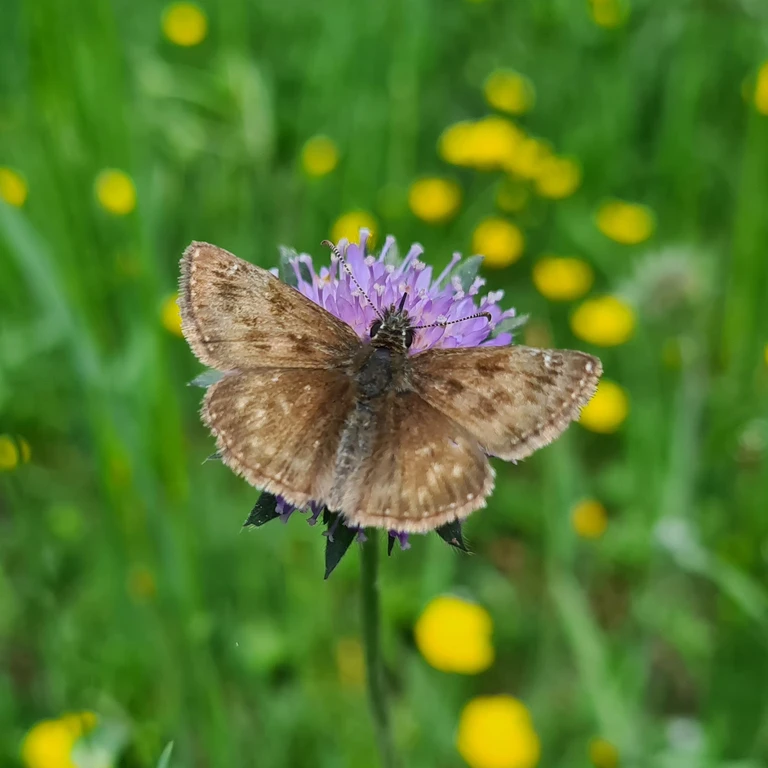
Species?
Erynnis tages
